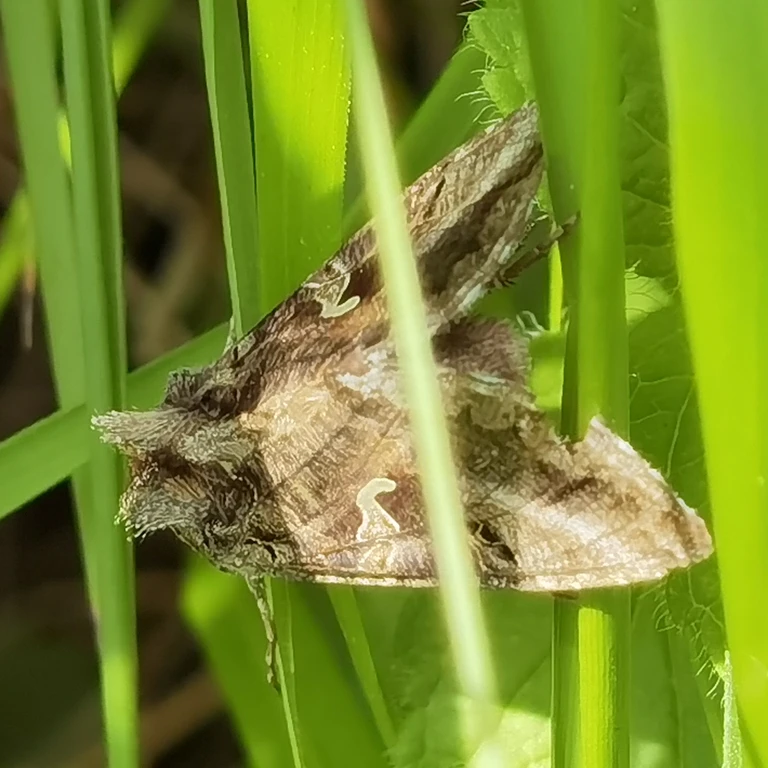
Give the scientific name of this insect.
Autographa gamma
